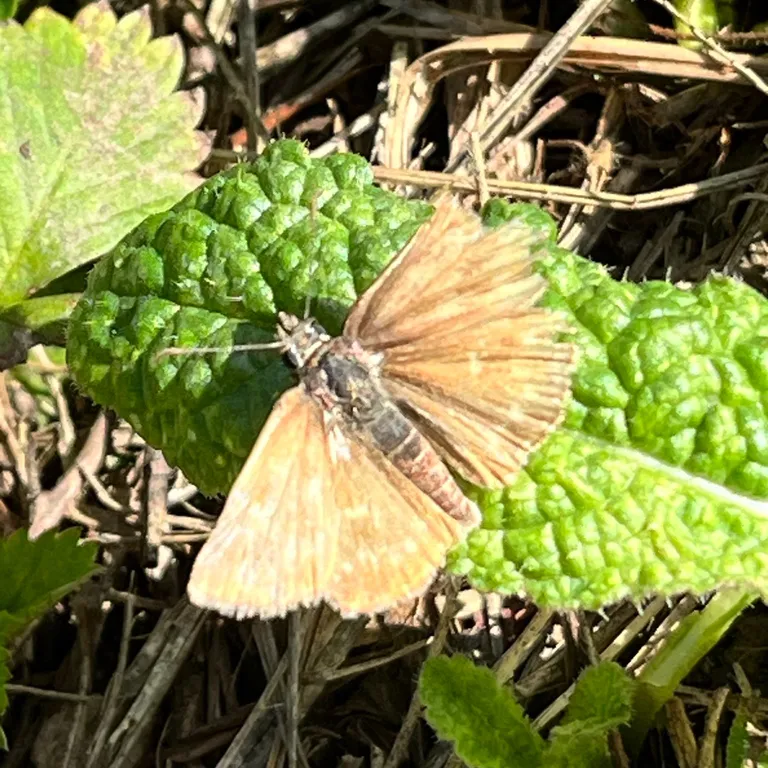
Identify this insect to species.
Erynnis tages
